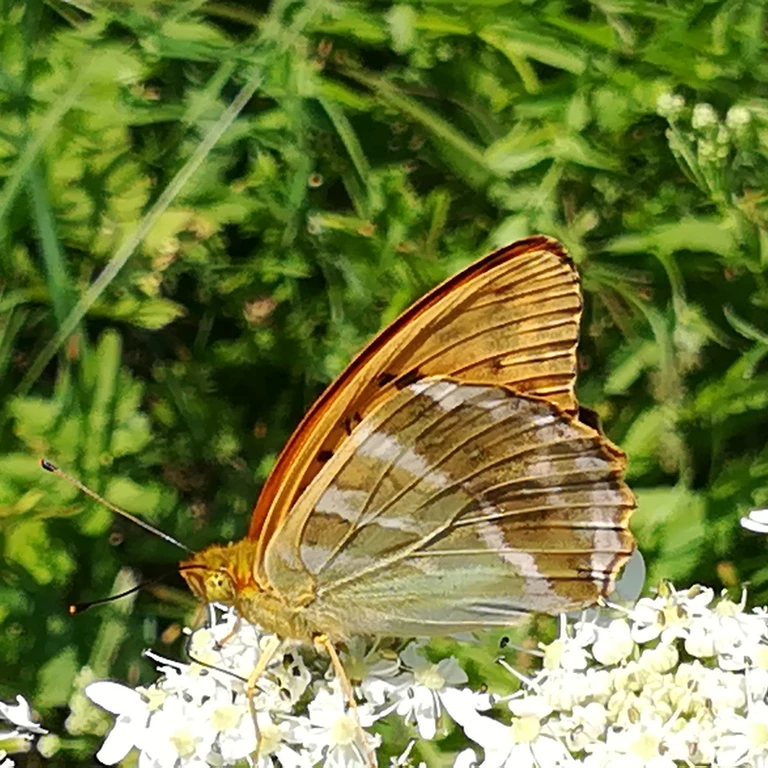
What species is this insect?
Argynnis paphia
